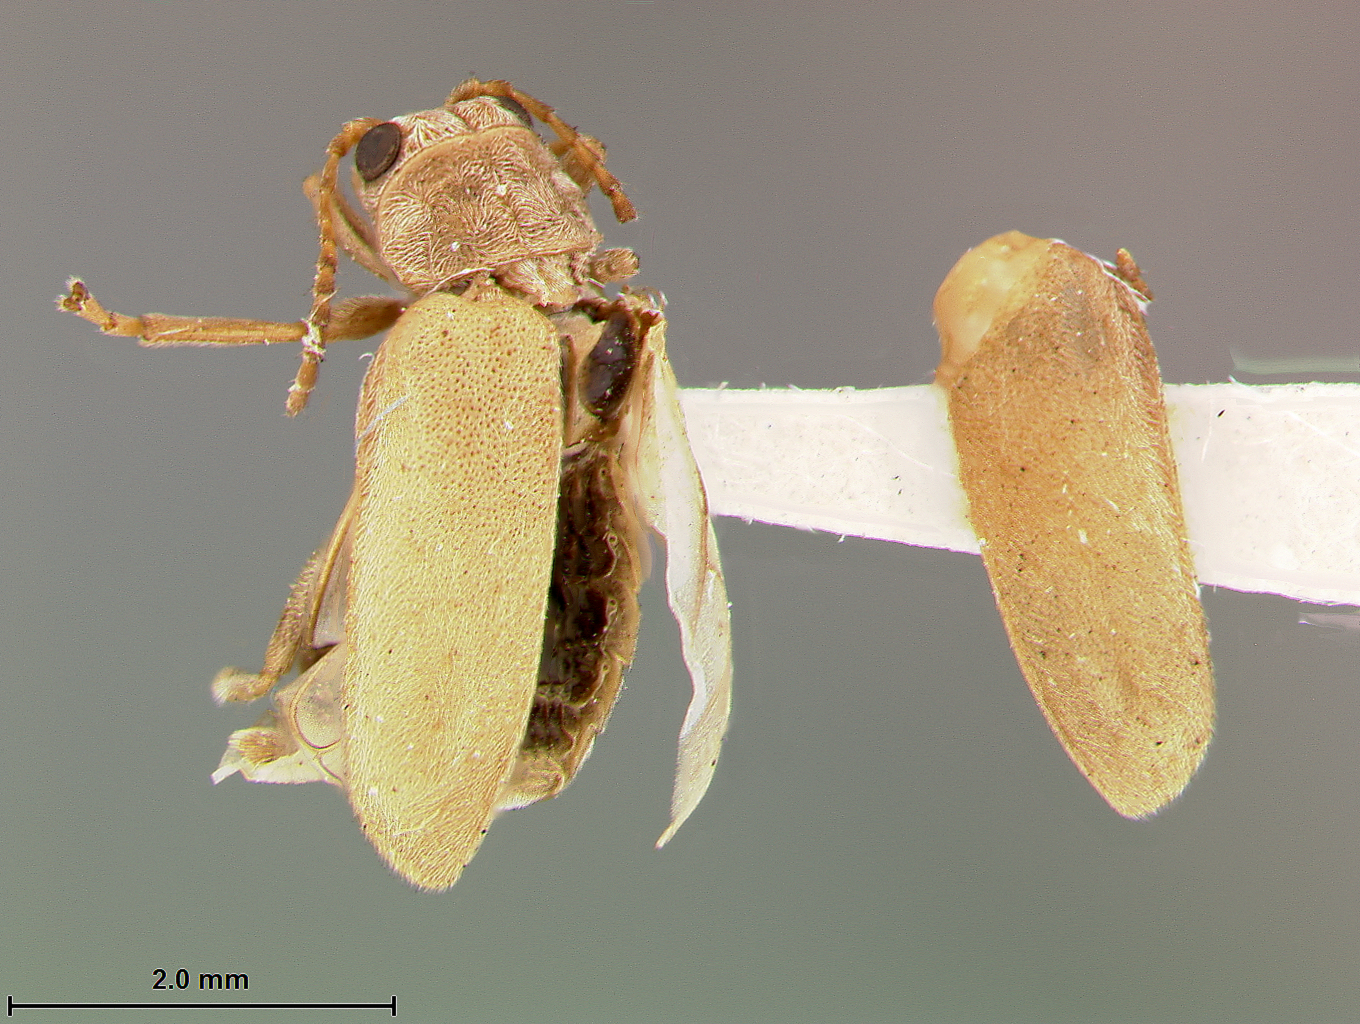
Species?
Monoxia elegans
